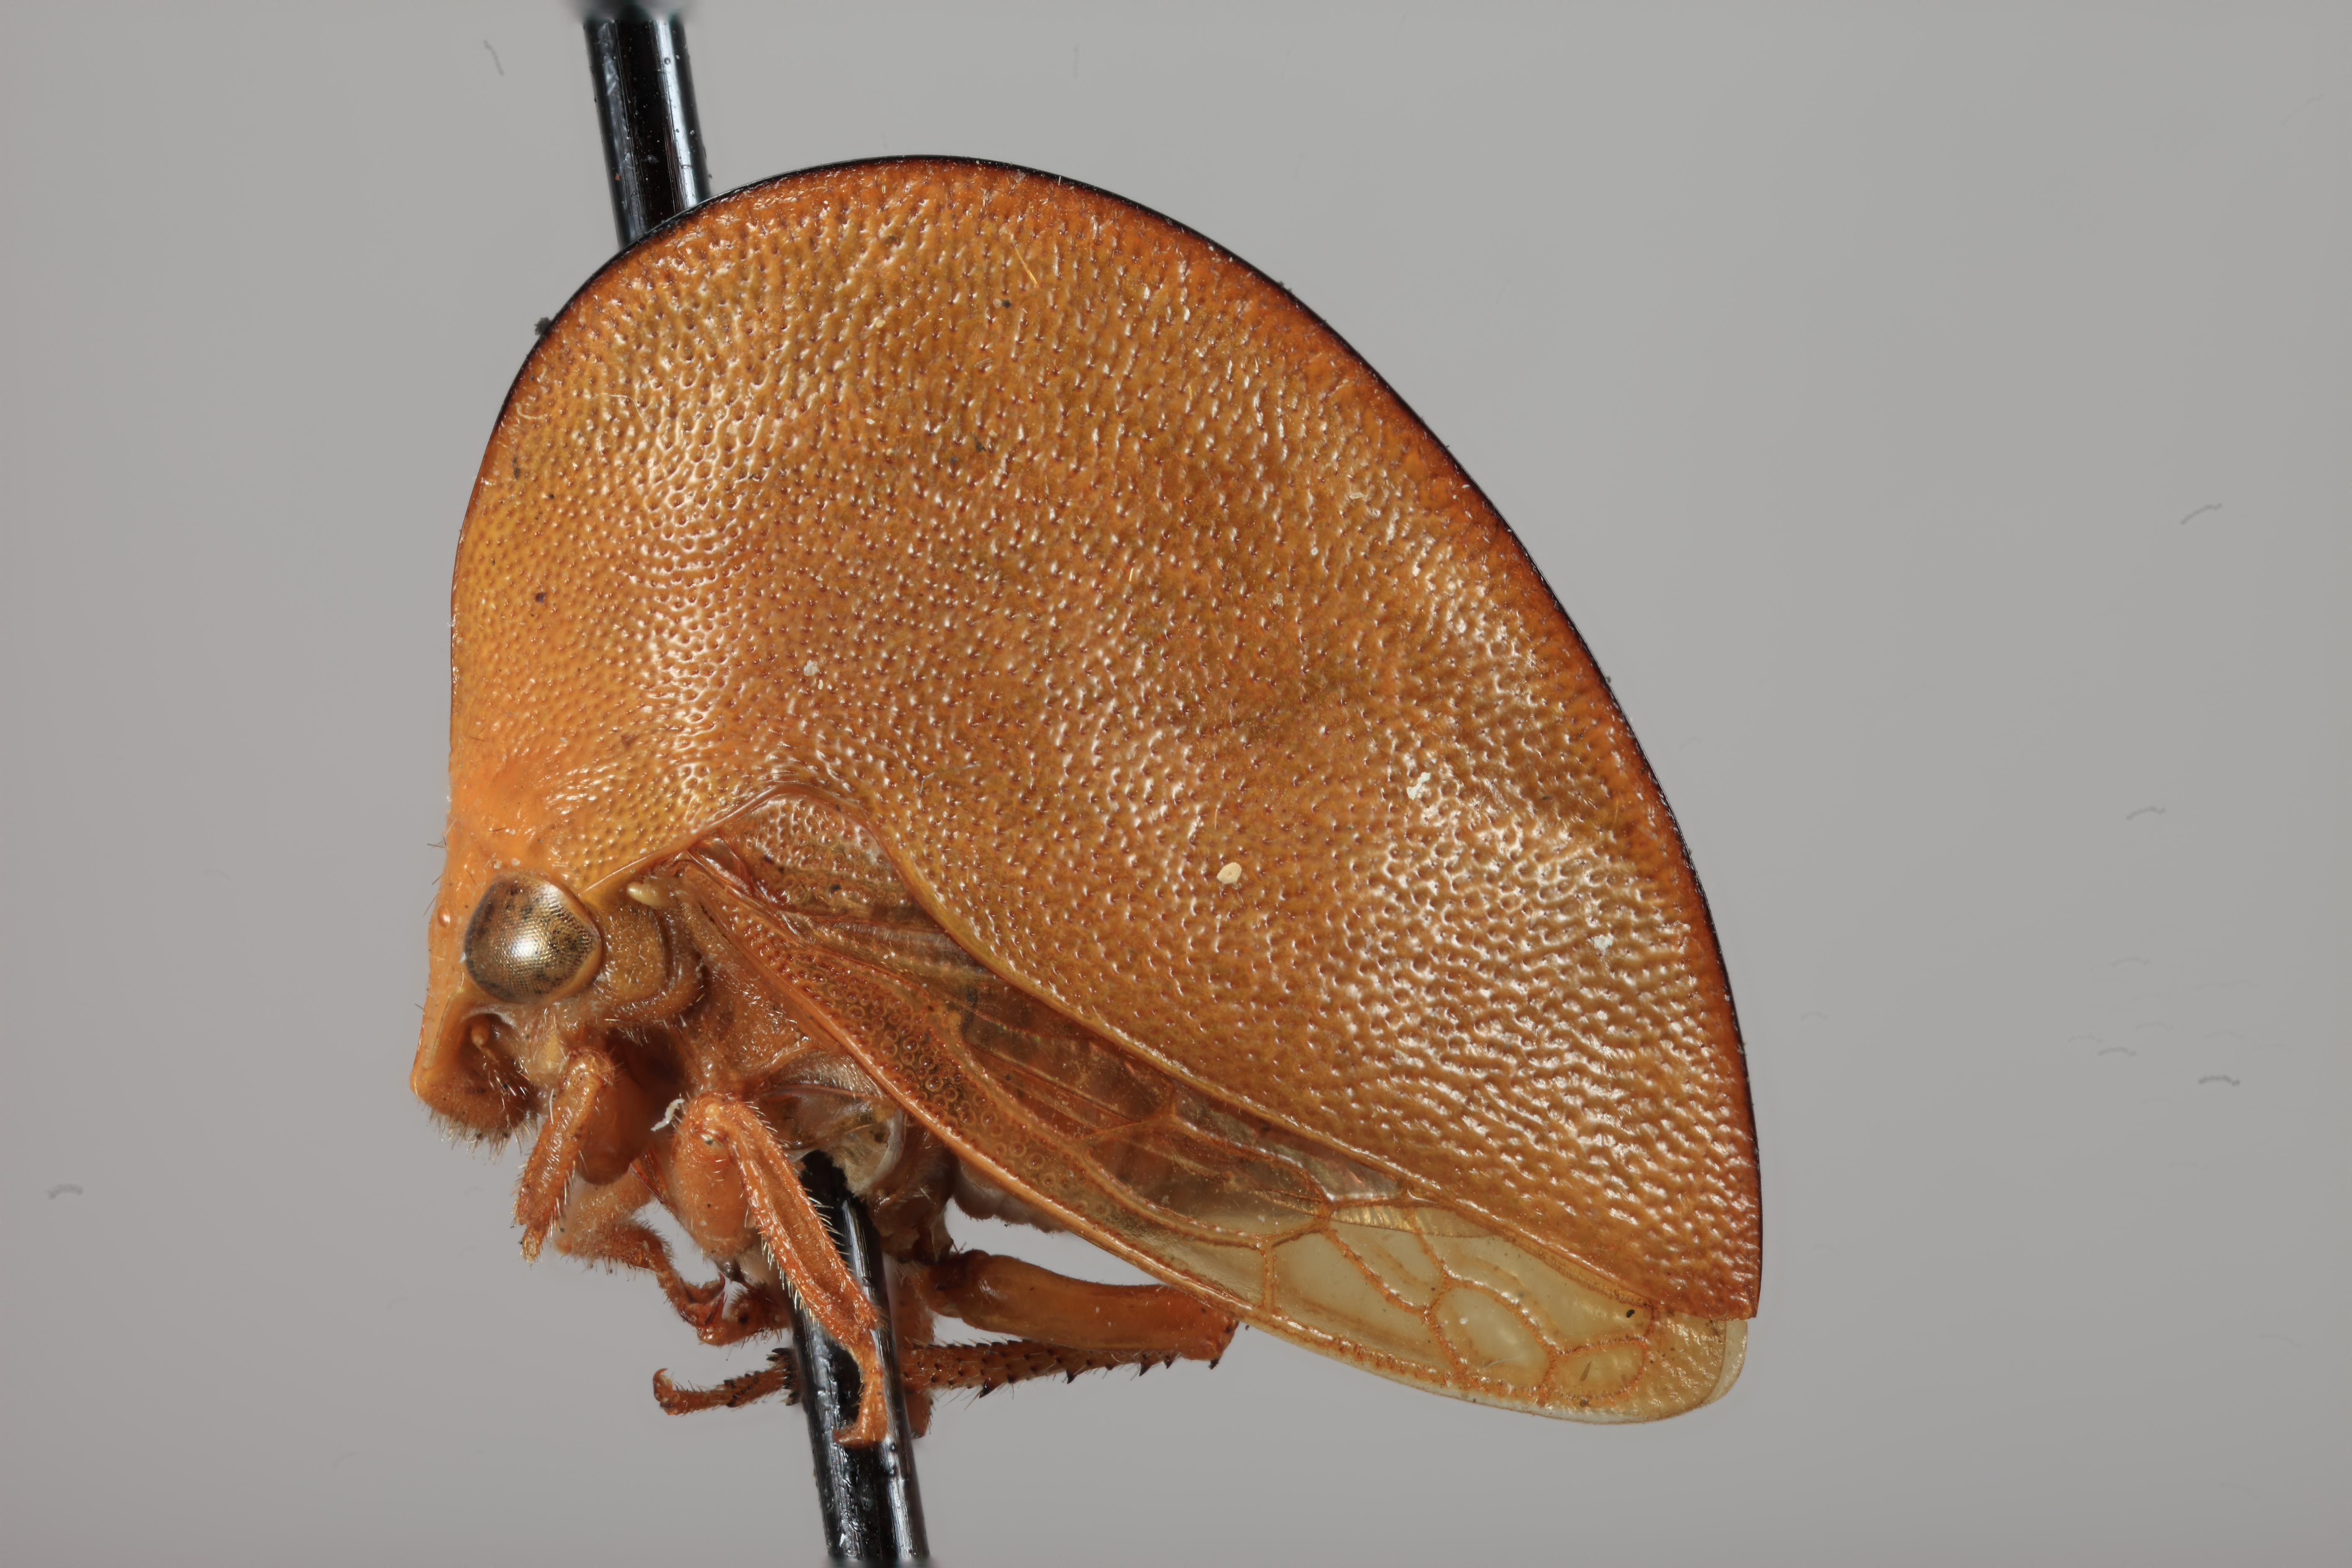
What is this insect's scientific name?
Amastris elevata
